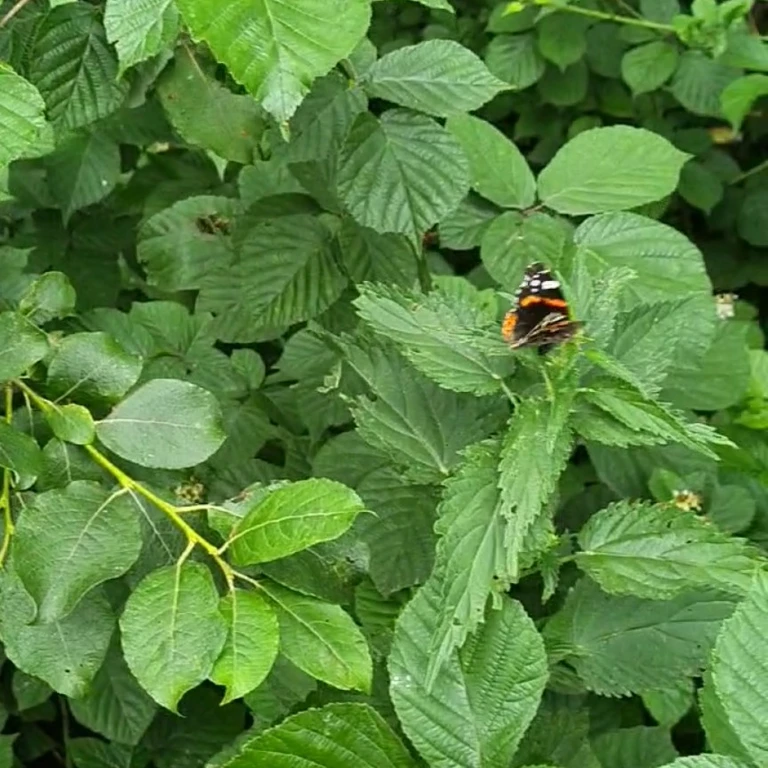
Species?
Vanessa atalanta
